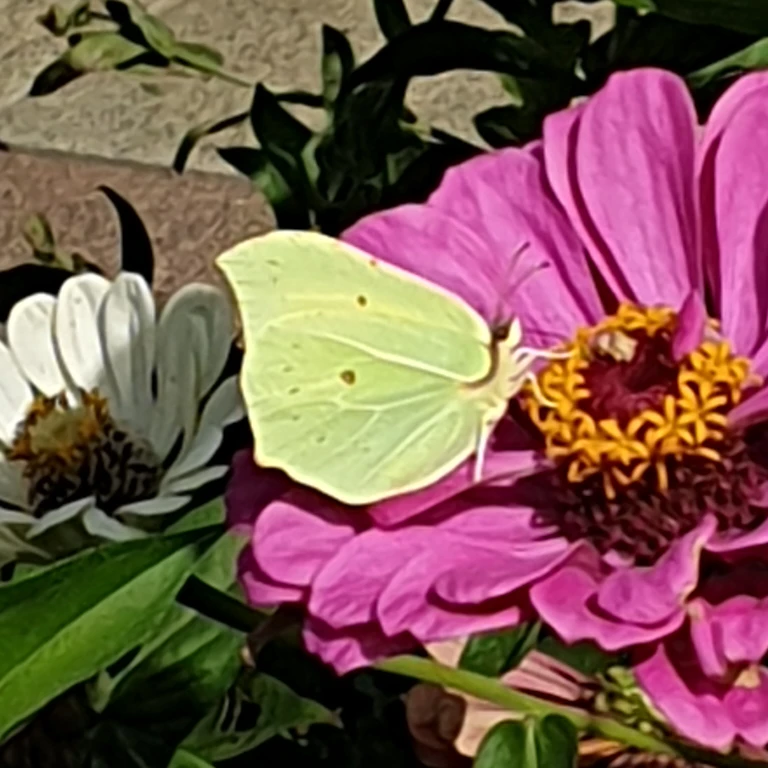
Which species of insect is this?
Gonepteryx rhamni
